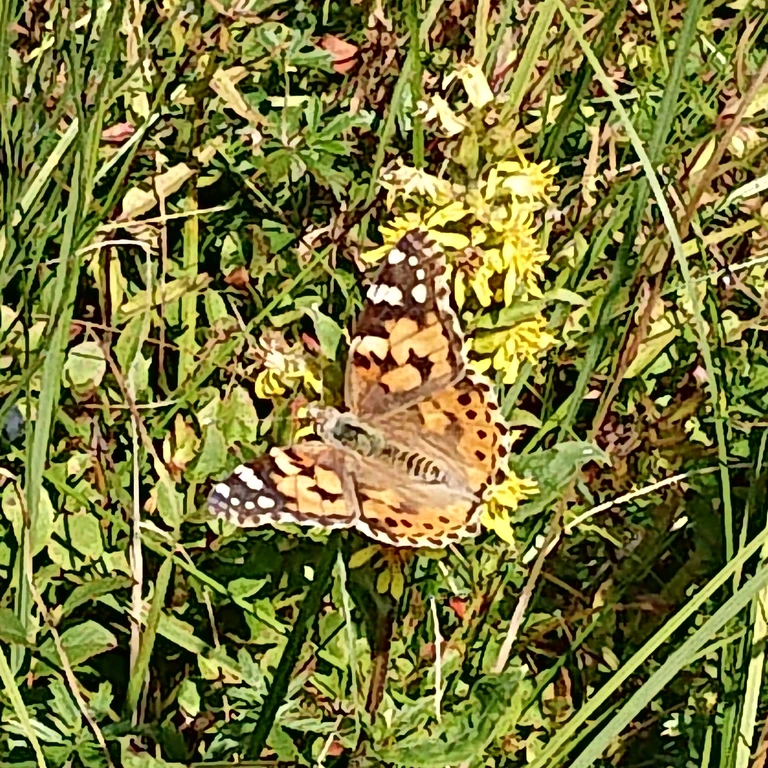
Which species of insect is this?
Vanessa cardui
